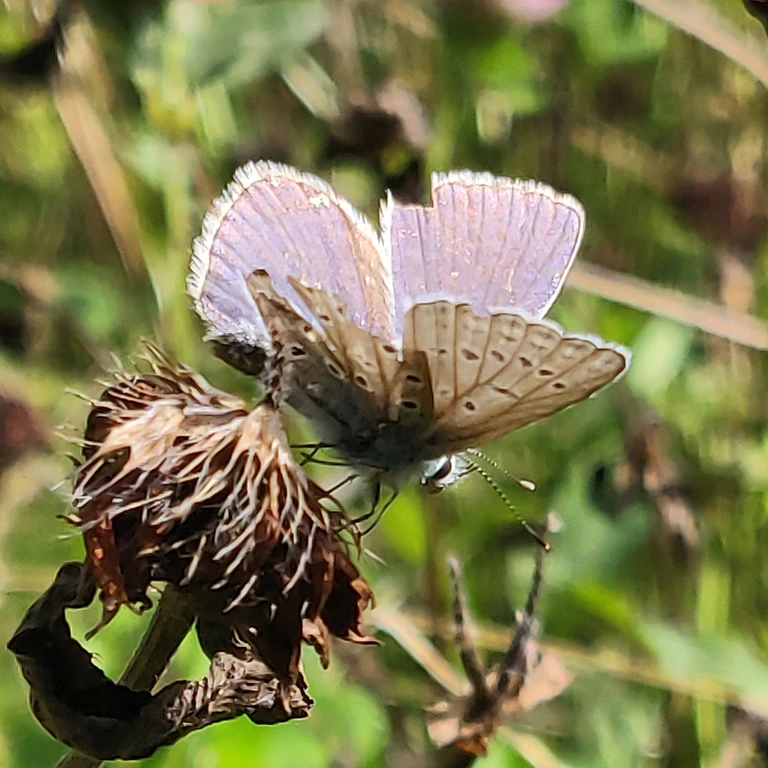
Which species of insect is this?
Polyommatus icarus
